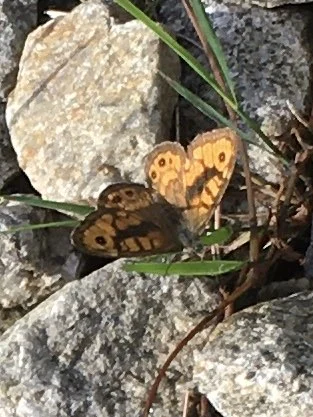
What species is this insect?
Lasiommata megera (also Pararge megera)
